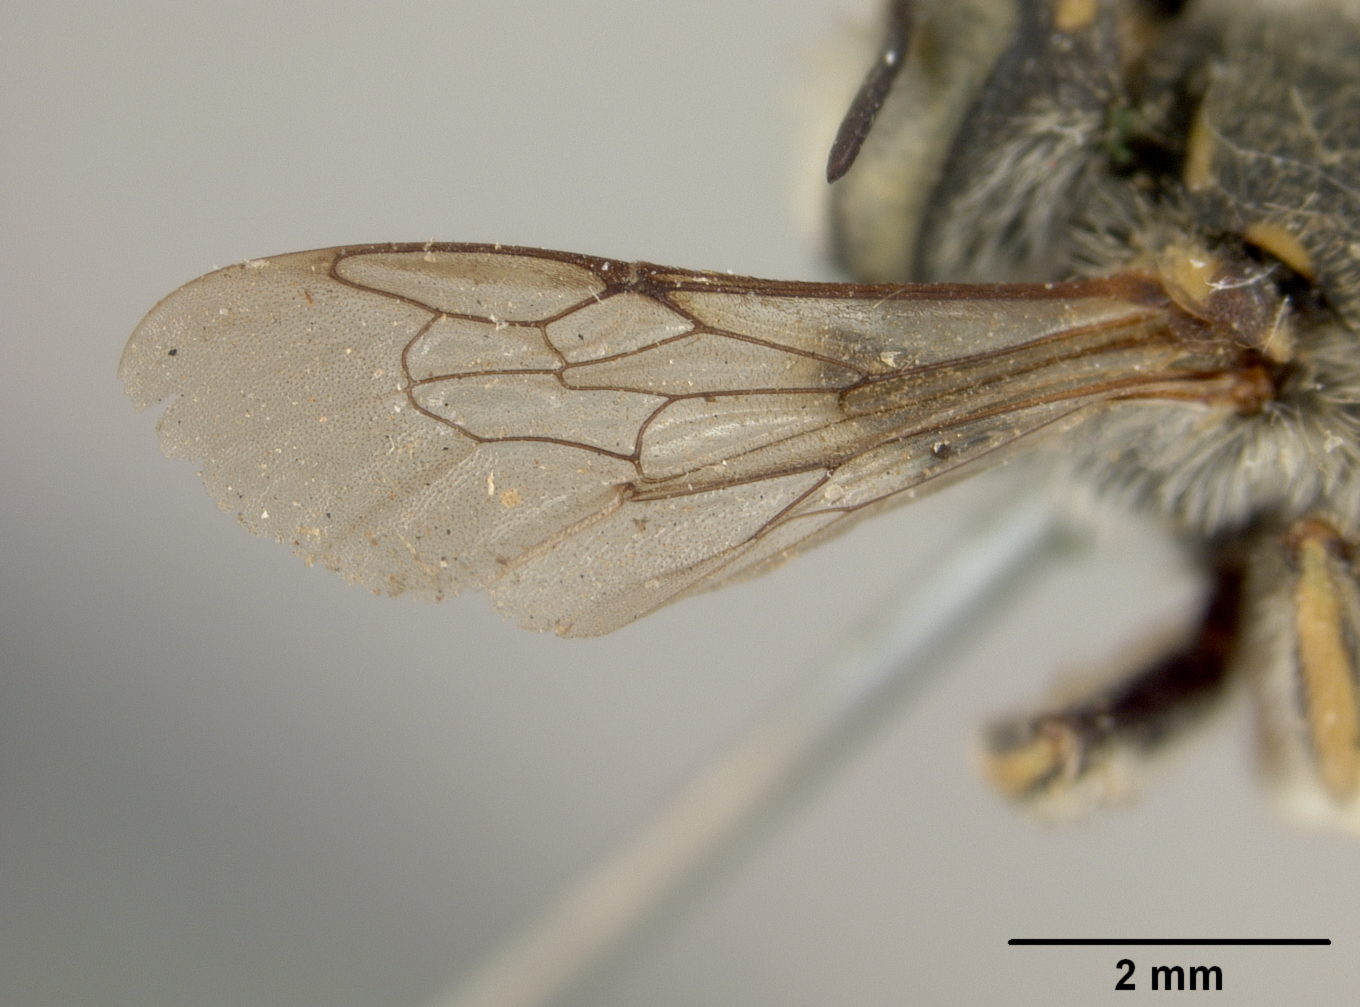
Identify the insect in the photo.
Anthidium angelarum
